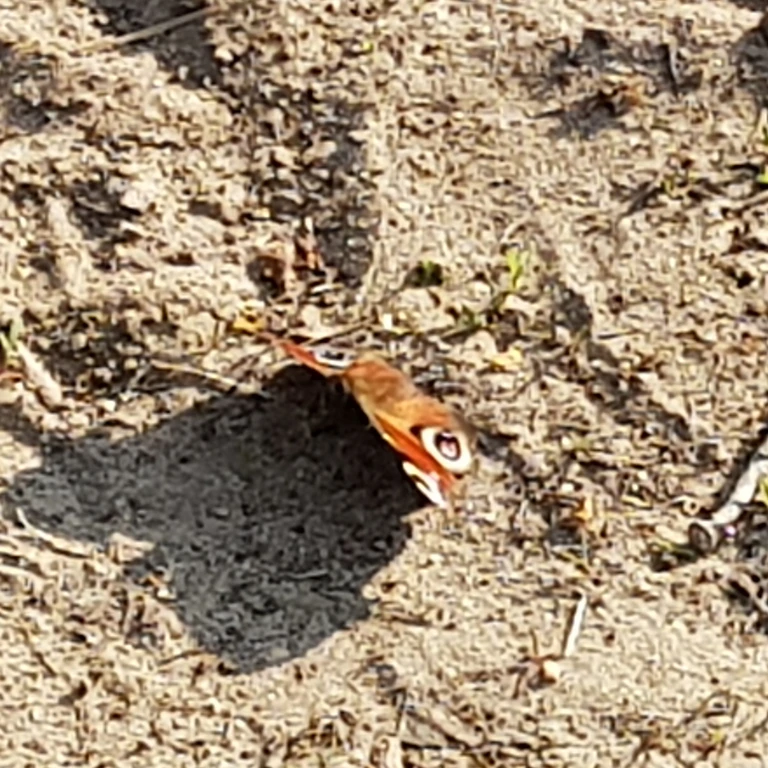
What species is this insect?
Aglais io
